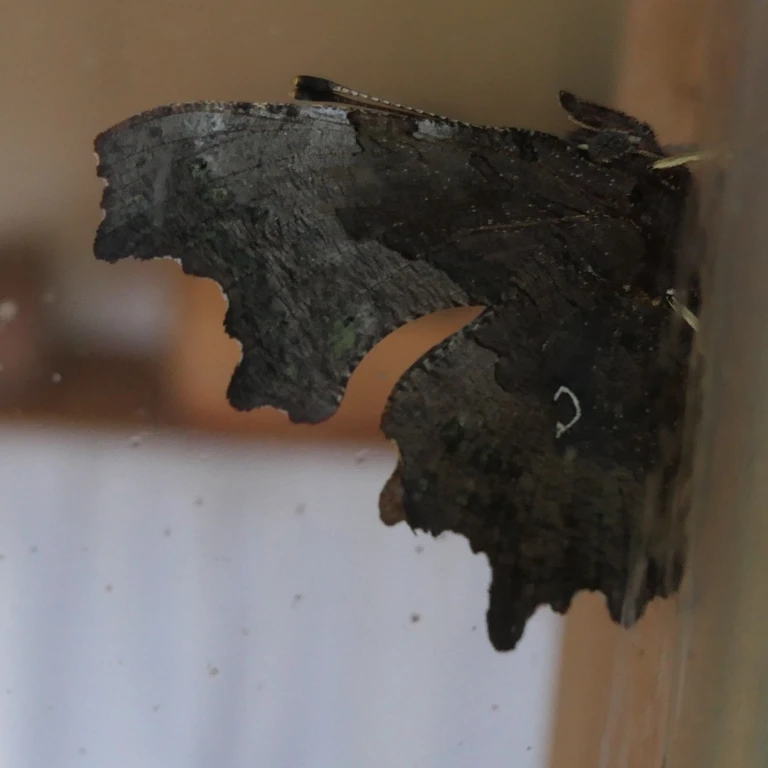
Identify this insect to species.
Polygonia c-album
